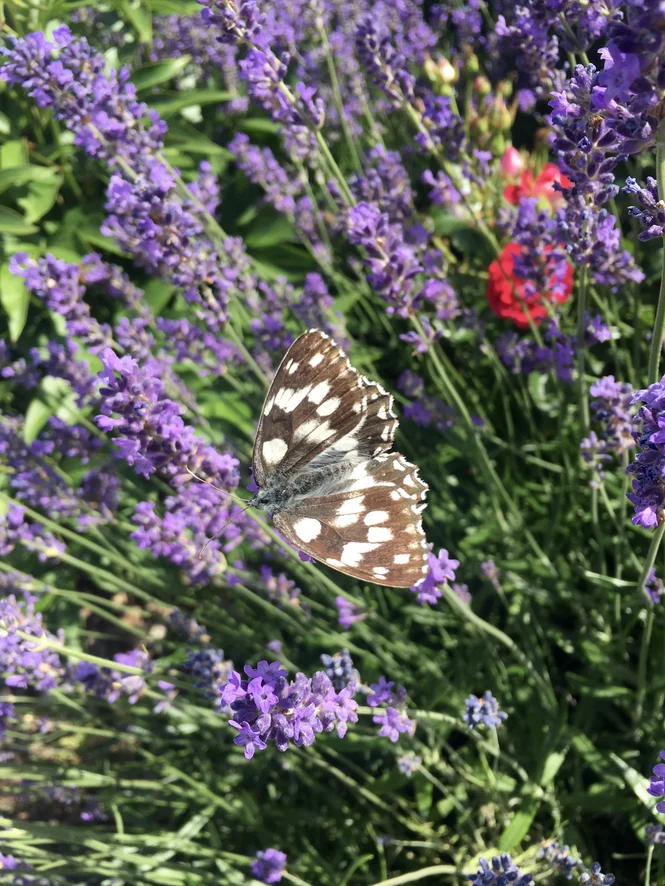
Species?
Melanargia galathea
